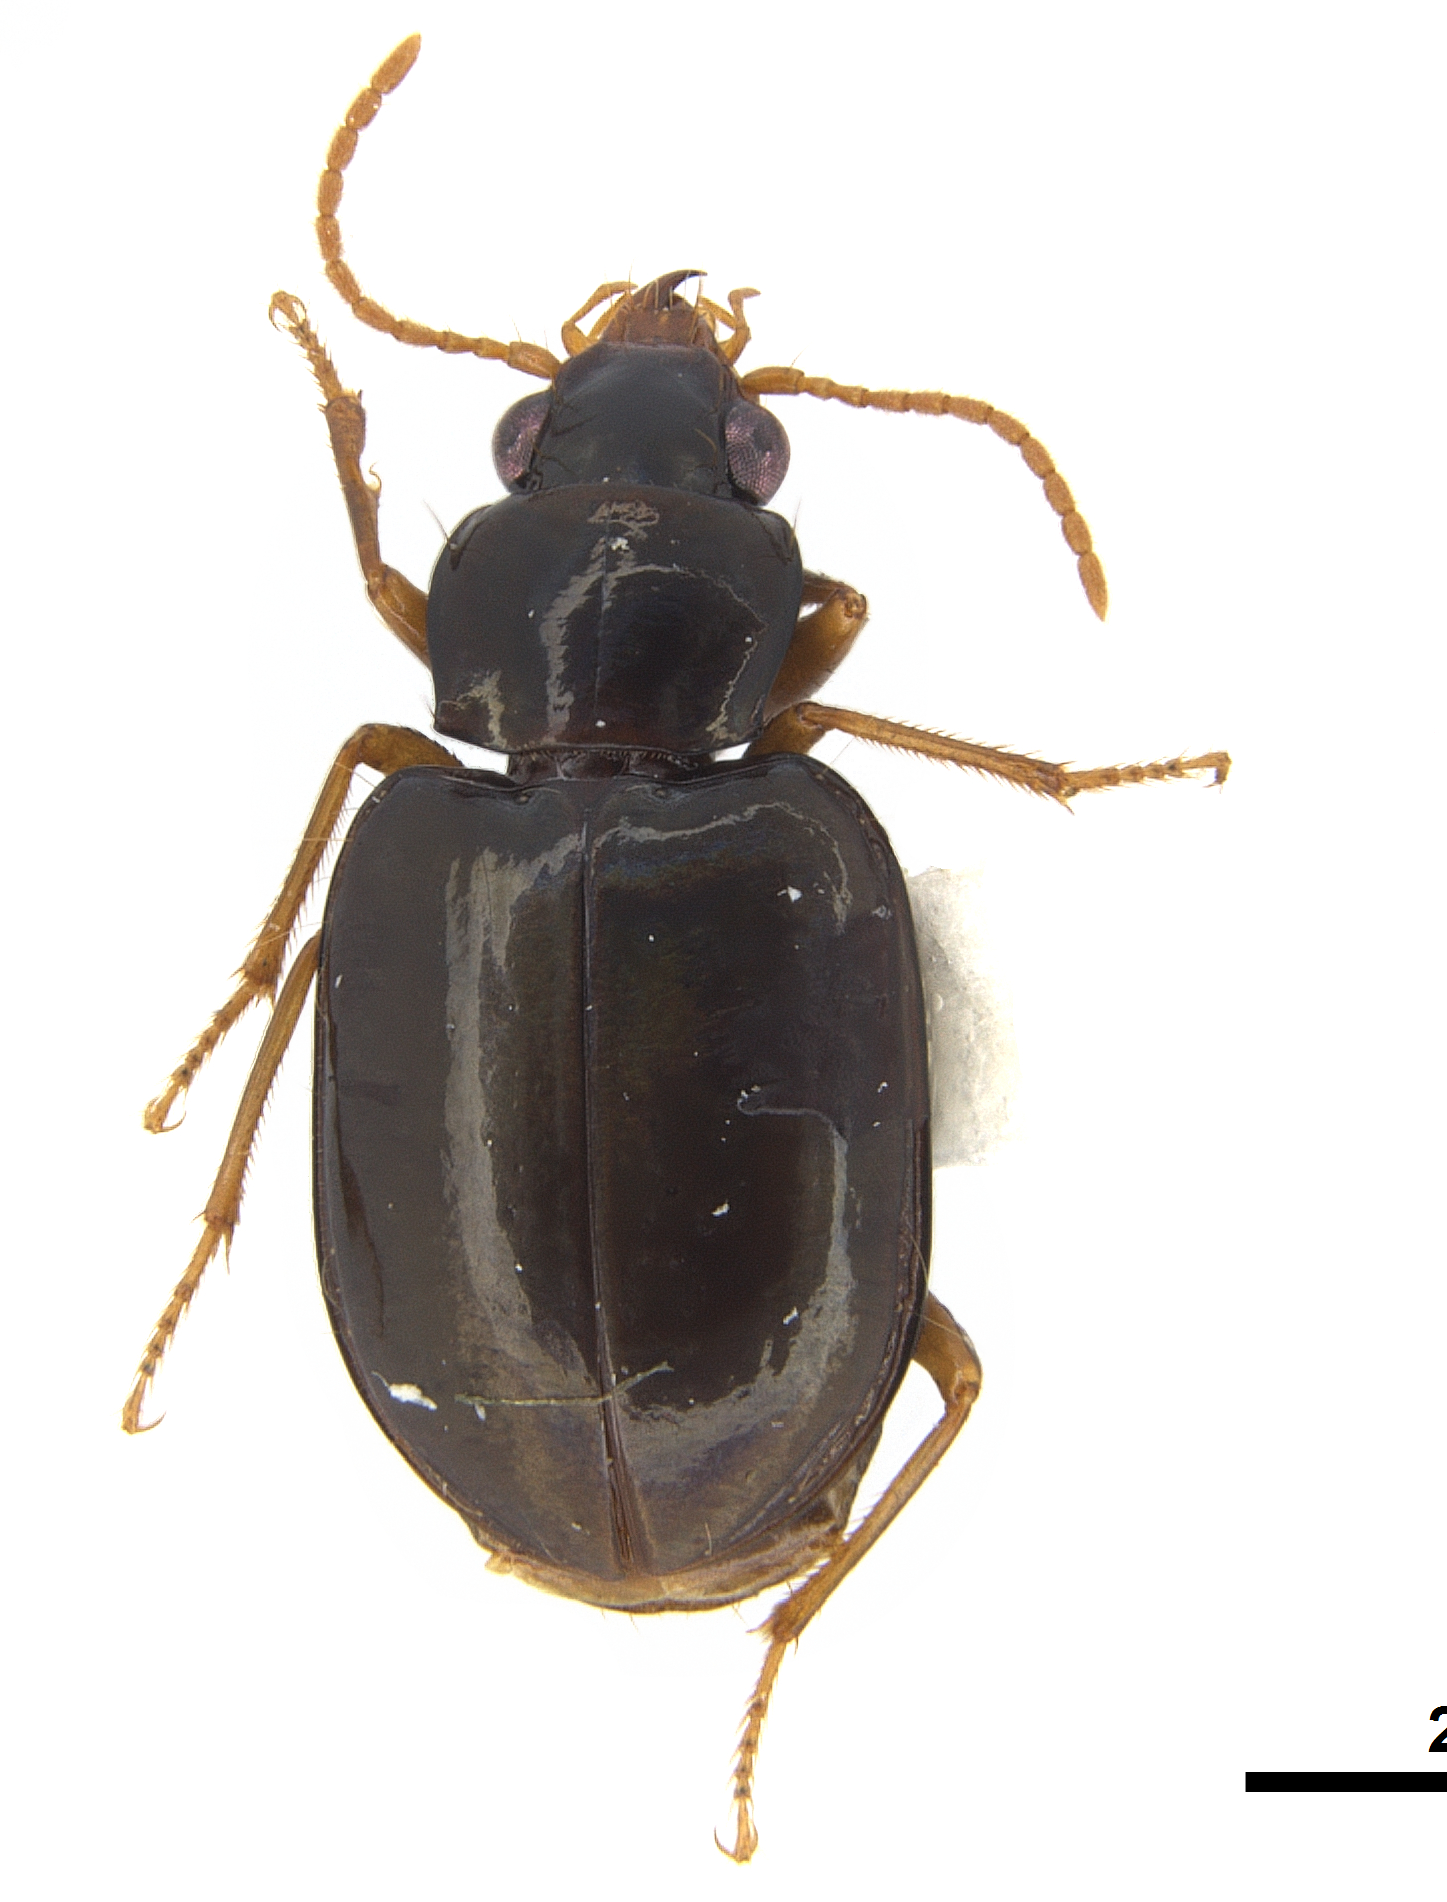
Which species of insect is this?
Diploharpus mexicanus
